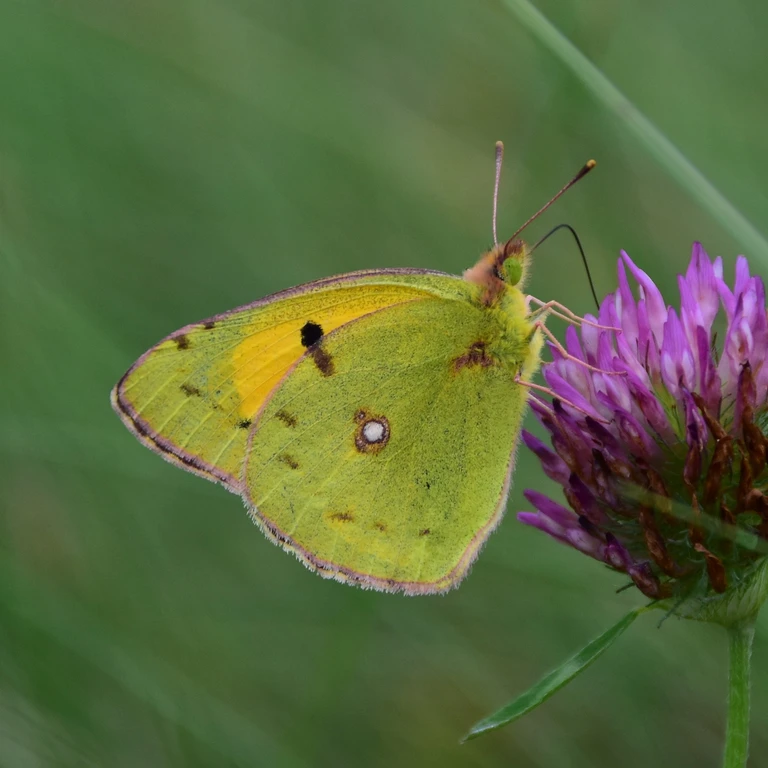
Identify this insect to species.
Colias croceus
